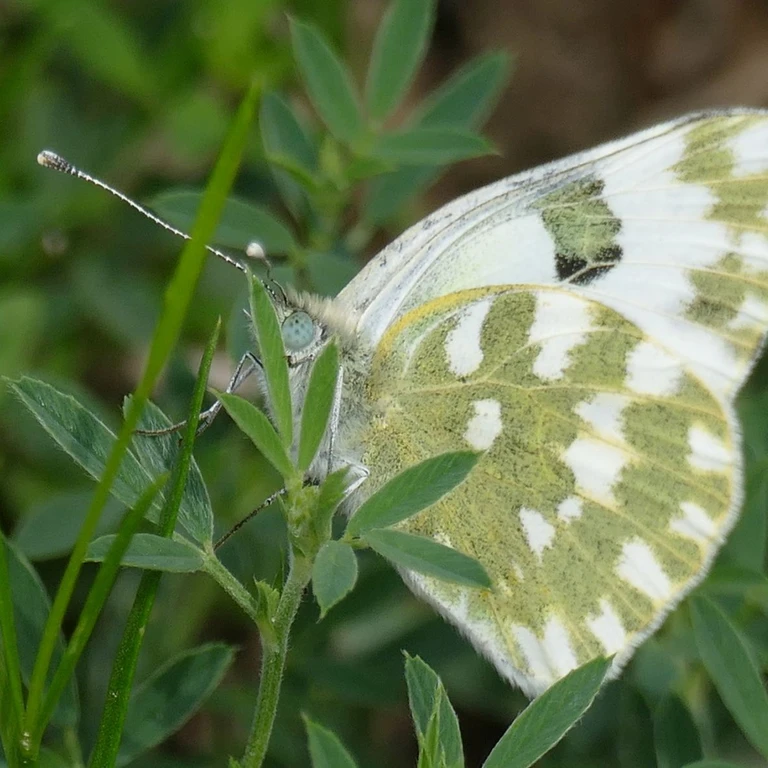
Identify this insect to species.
Pontia edusa
